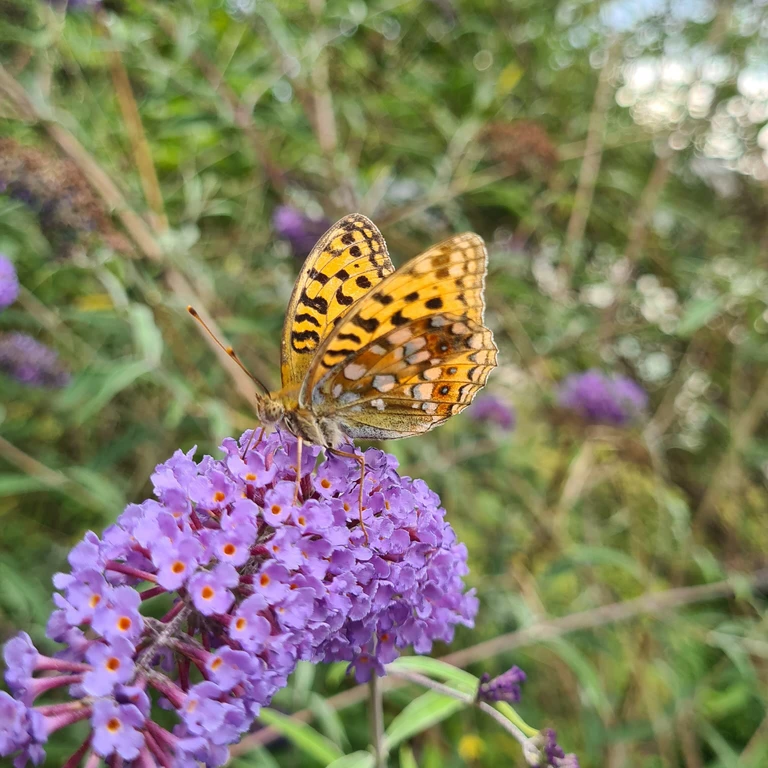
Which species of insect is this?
Fabriciana adippe
